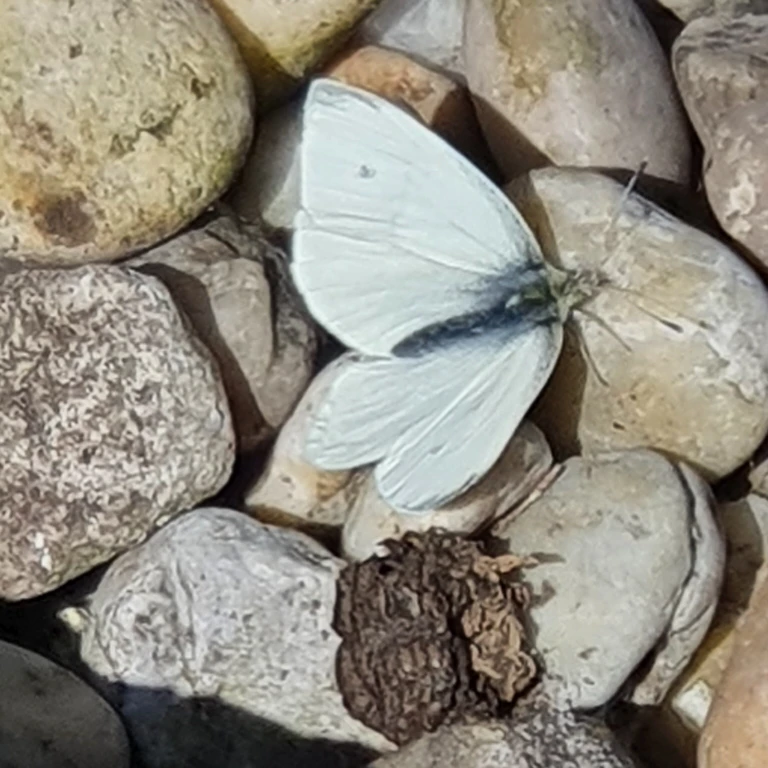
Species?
Pieris rapae
